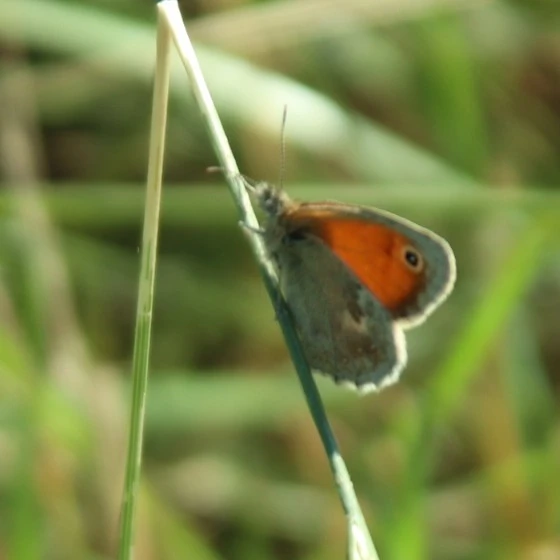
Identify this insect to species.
Coenonympha pamphilus
